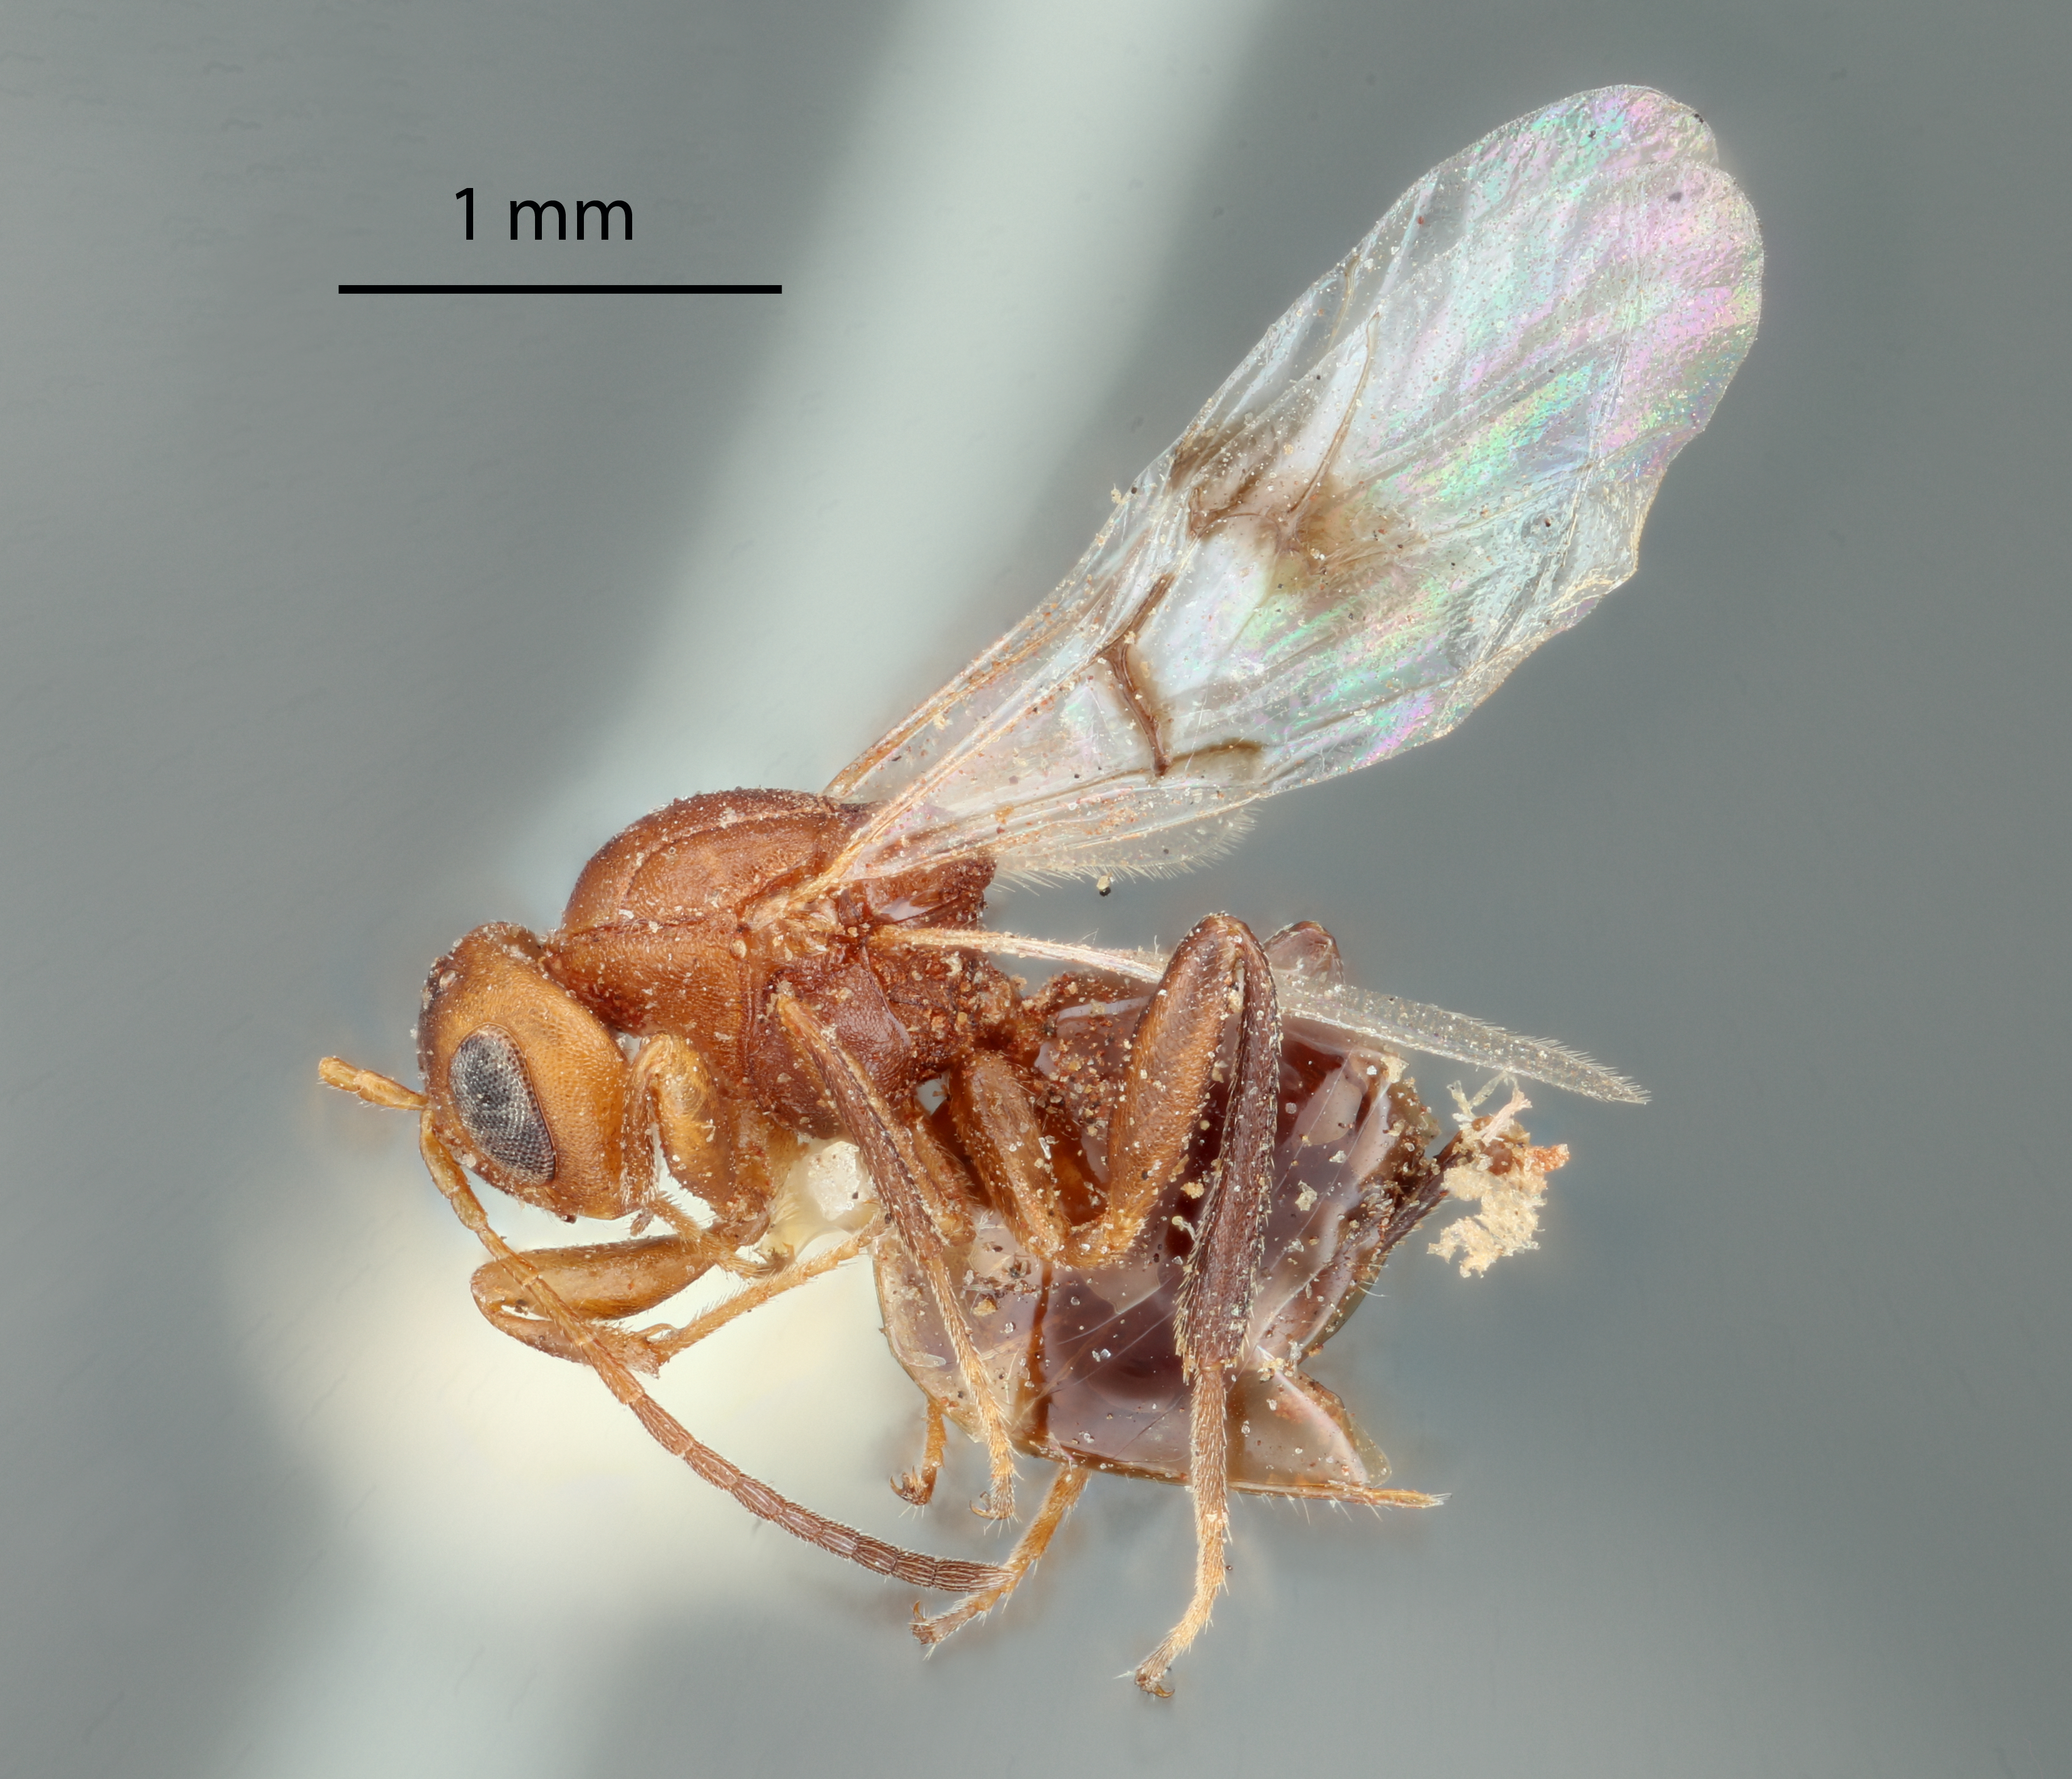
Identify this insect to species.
Compsodryoxenus brunneus
